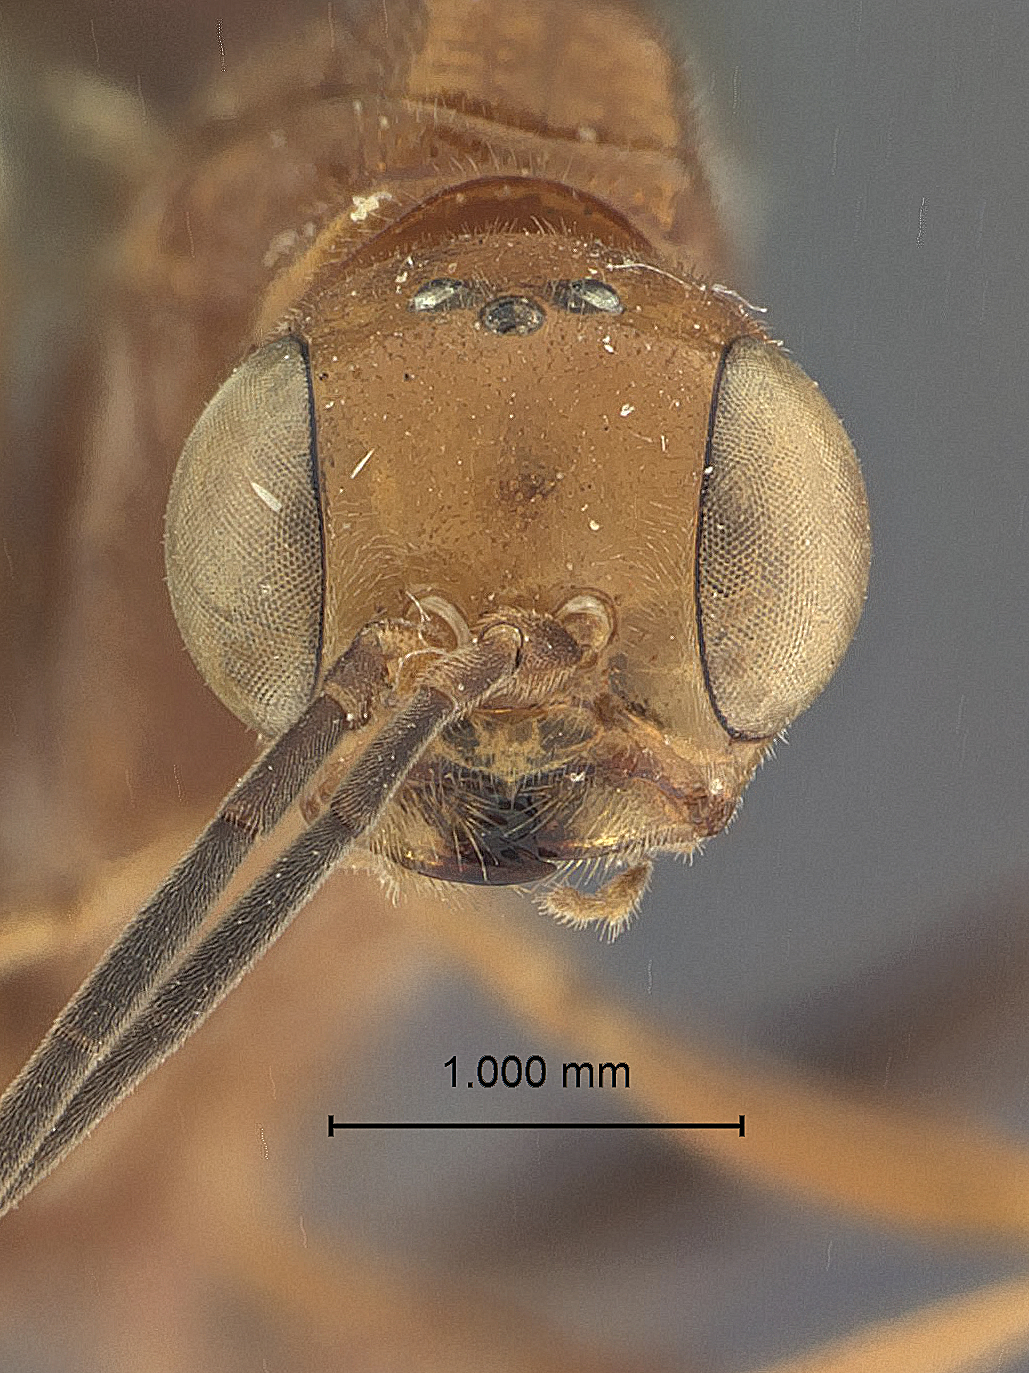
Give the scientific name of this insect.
Aulacus fascius
